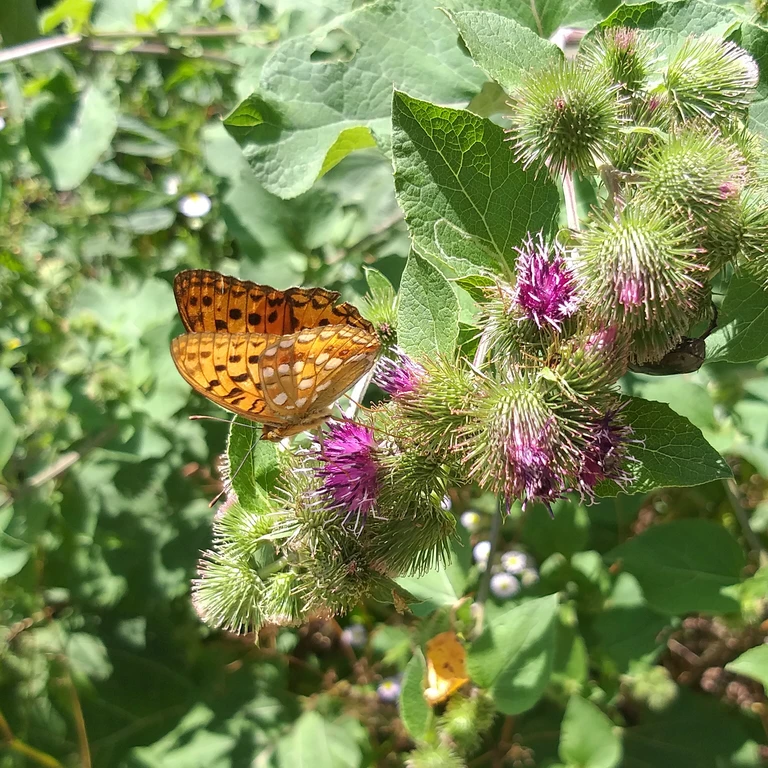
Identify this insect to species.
Fabriciana adippe
